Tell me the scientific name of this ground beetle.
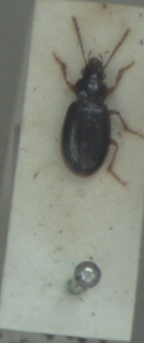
Bradycellus sharpi
